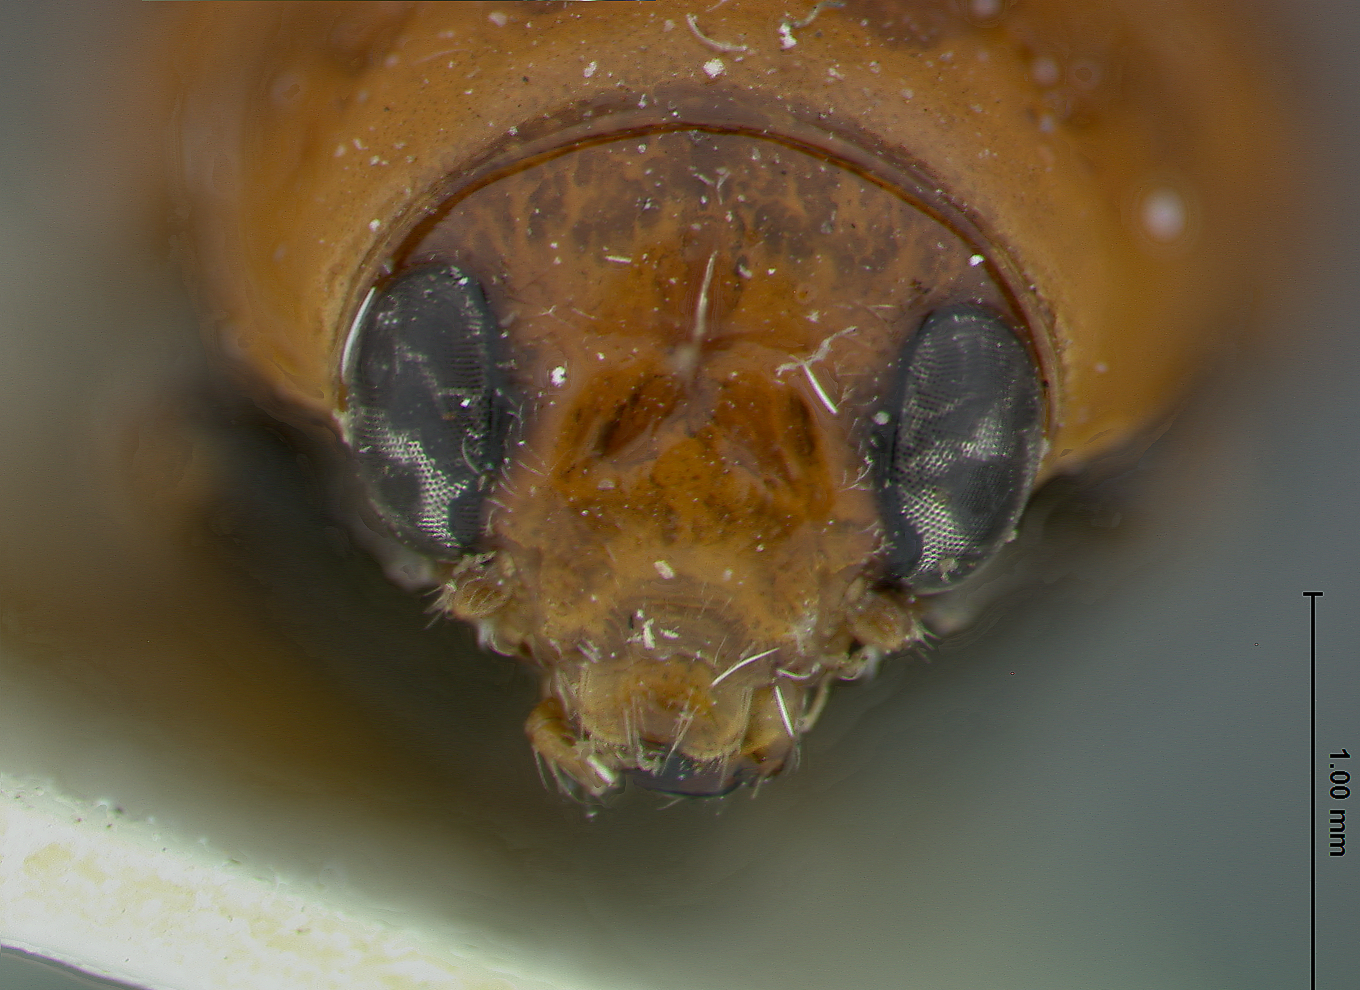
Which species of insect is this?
Smaragdina fabrei
